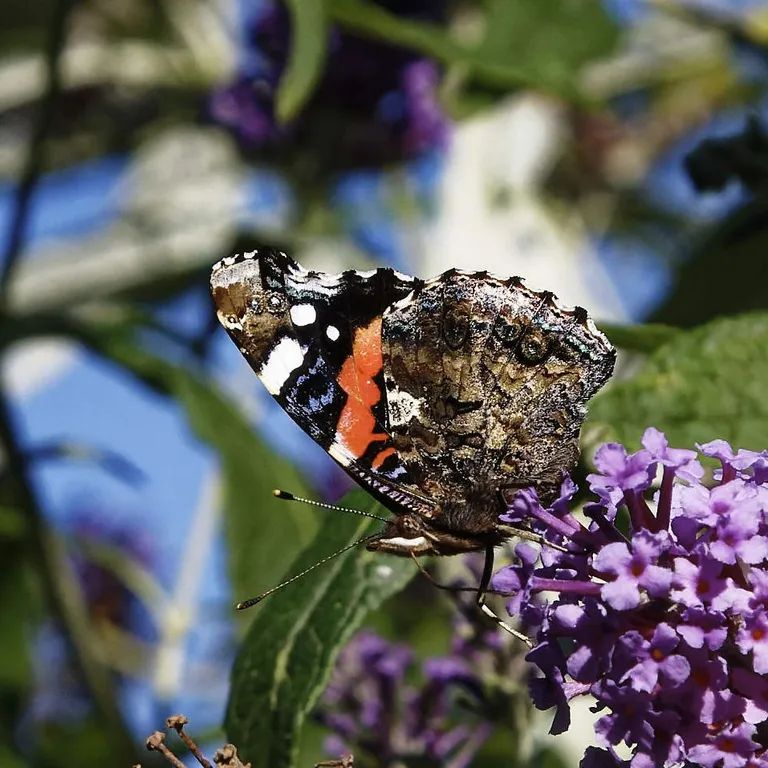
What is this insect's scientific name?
Vanessa atalanta
